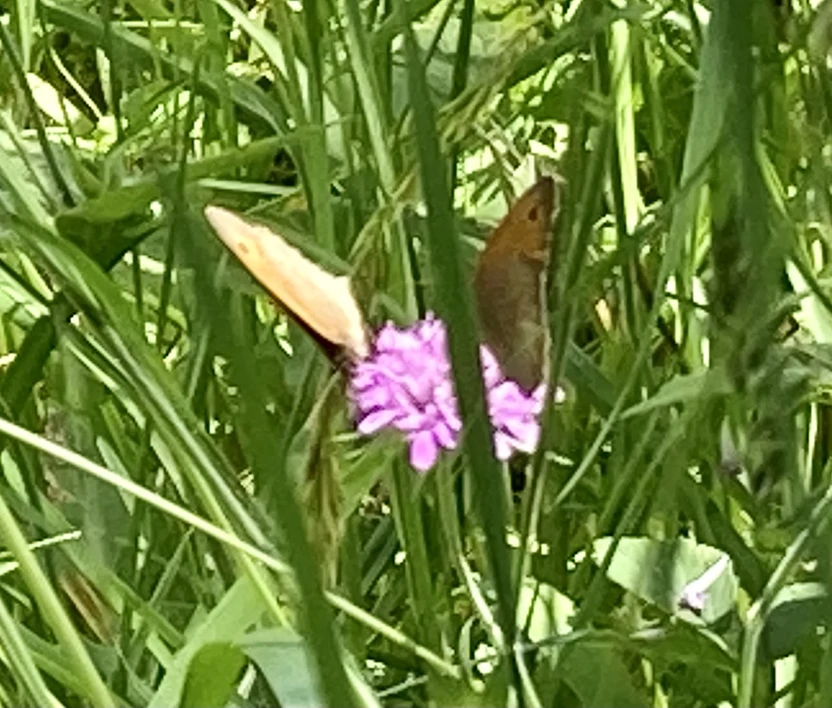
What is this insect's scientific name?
Maniola jurtina
